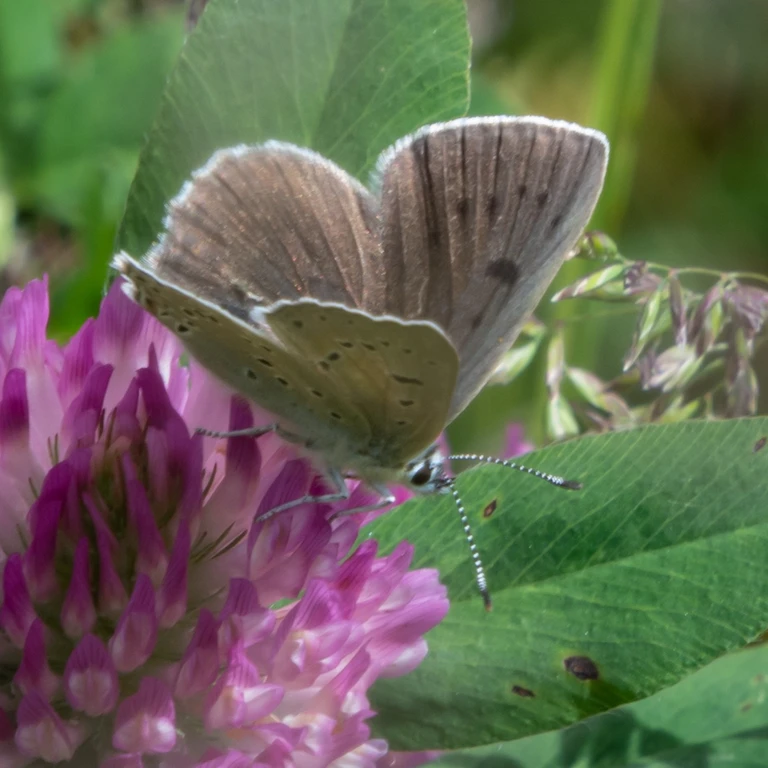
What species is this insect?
Lycaena tityrus (also Loweia tityrus)
